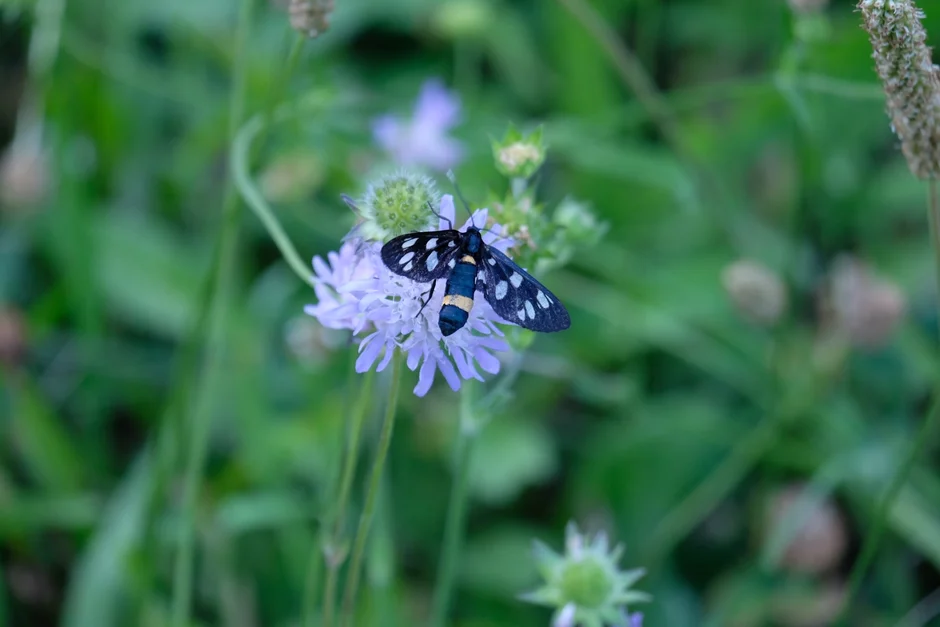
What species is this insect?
Amata phegea
